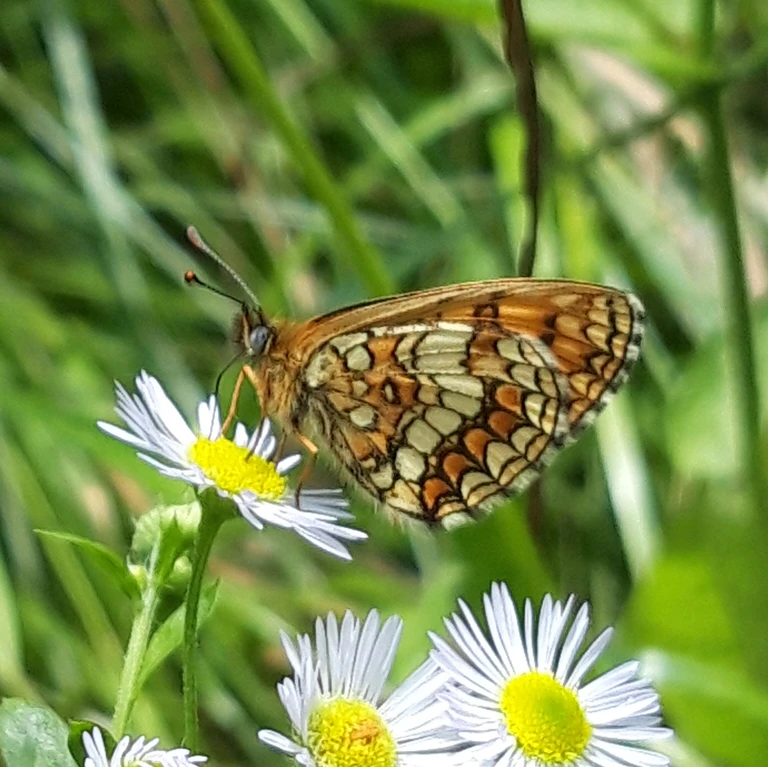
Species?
Melitaea athalia
